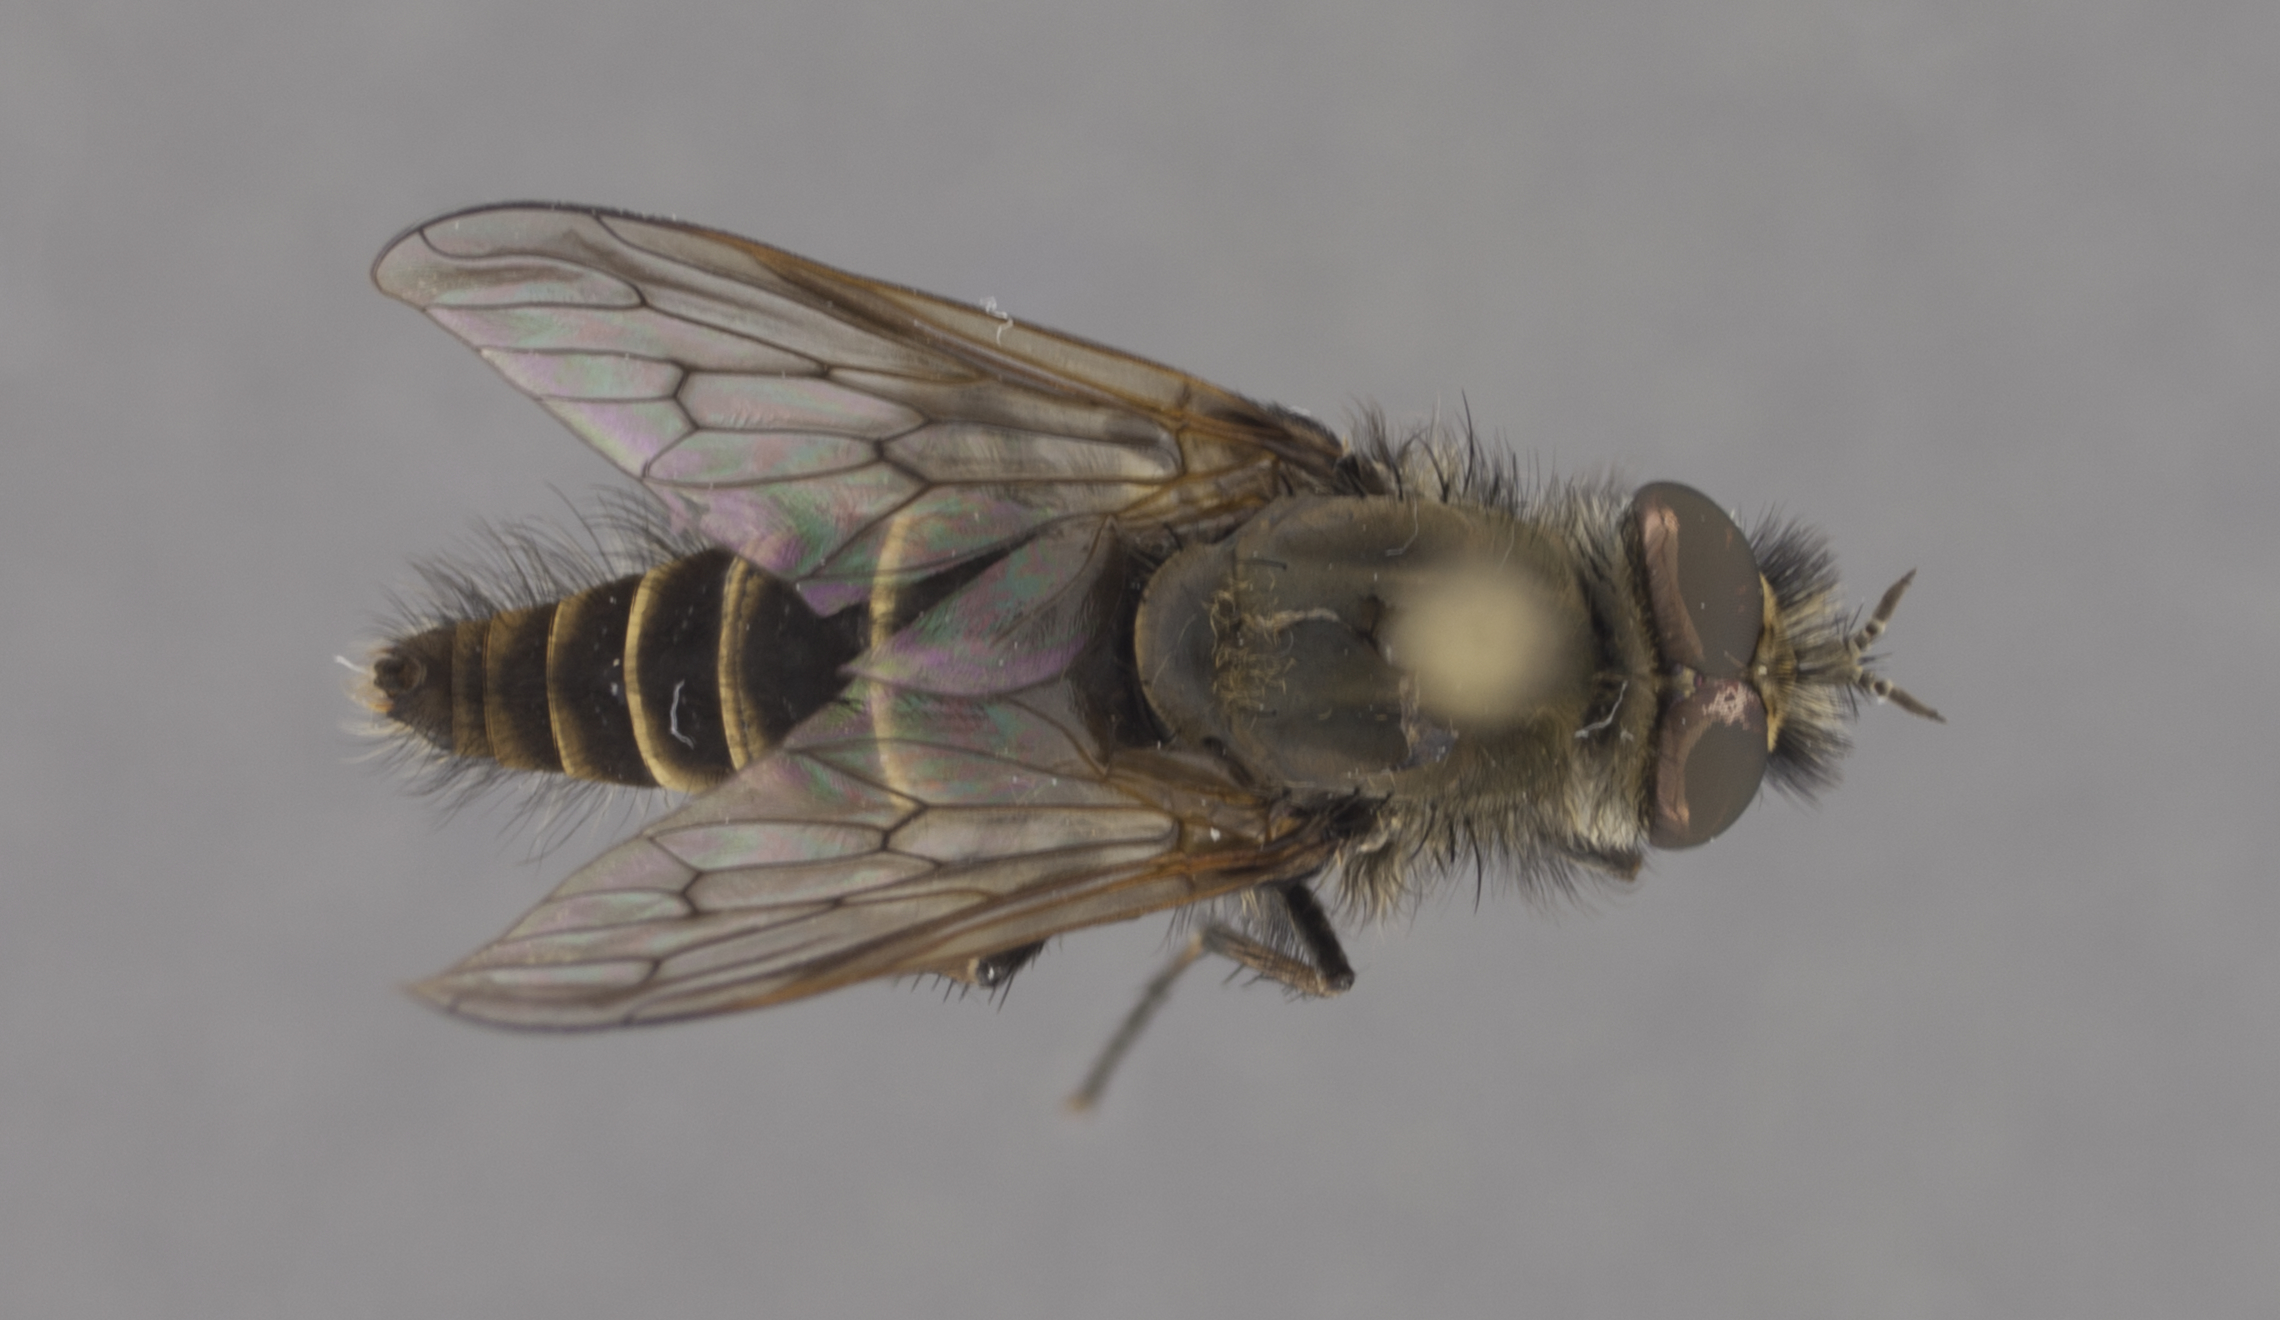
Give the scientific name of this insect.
Thereva plebeja
